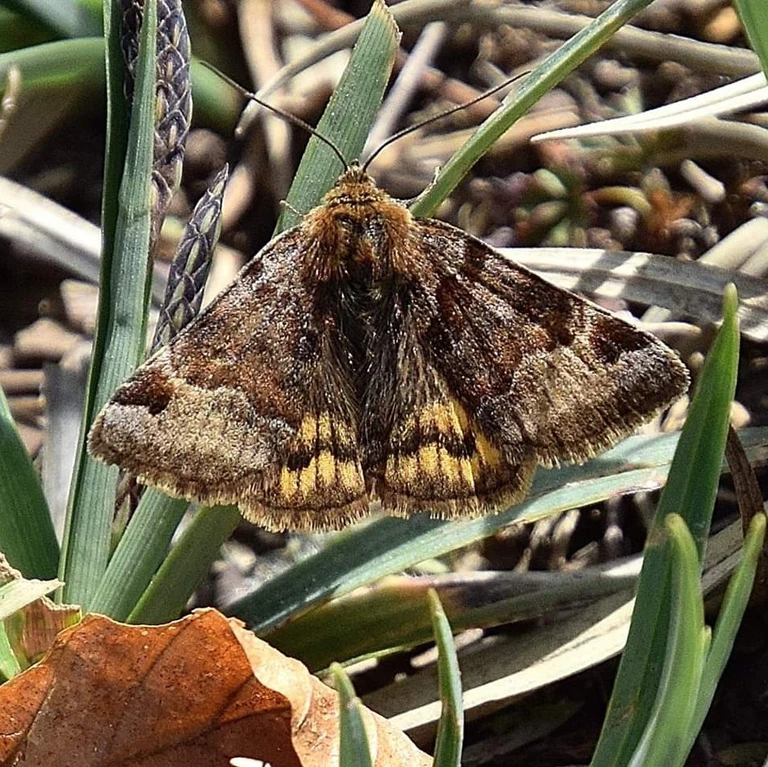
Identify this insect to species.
Euclidia glyphica
